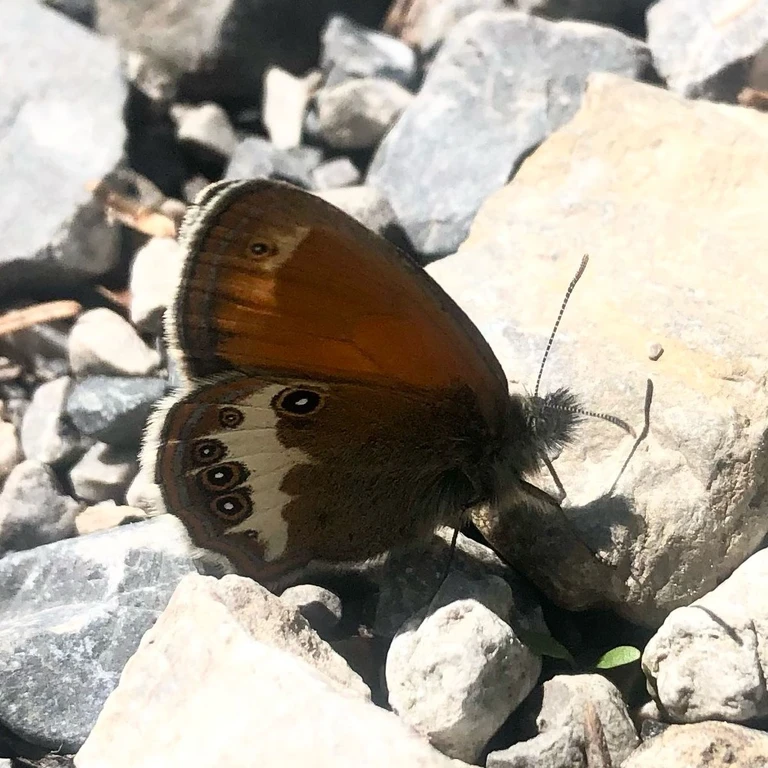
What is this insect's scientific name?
Coenonympha arcania
